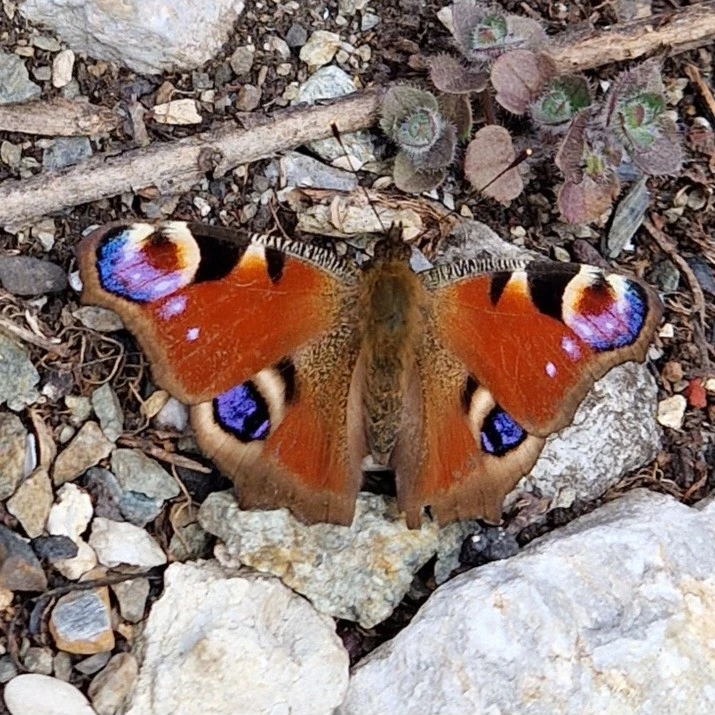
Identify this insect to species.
Aglais io
